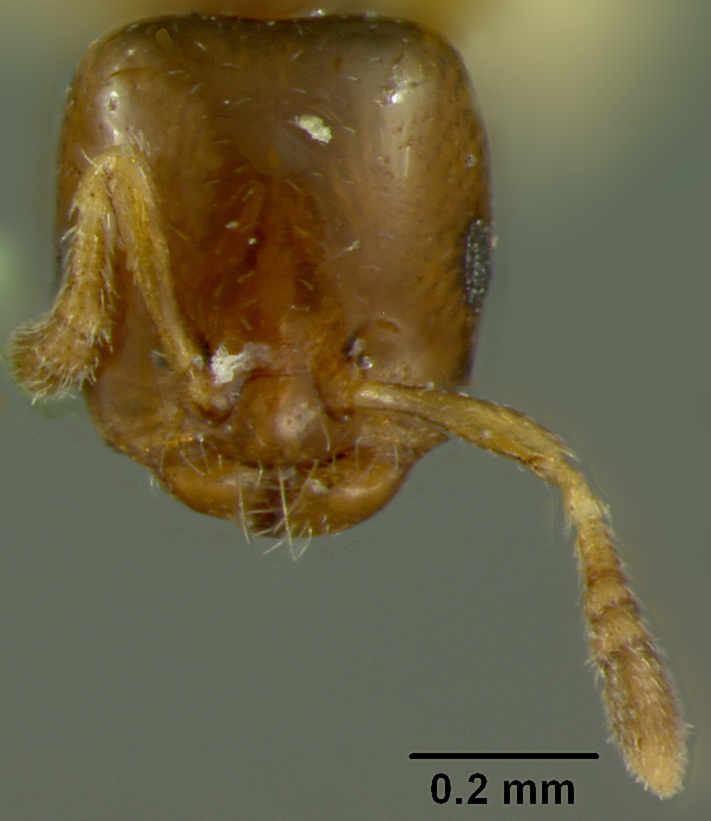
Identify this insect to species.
Myrmelachista guyanensis
